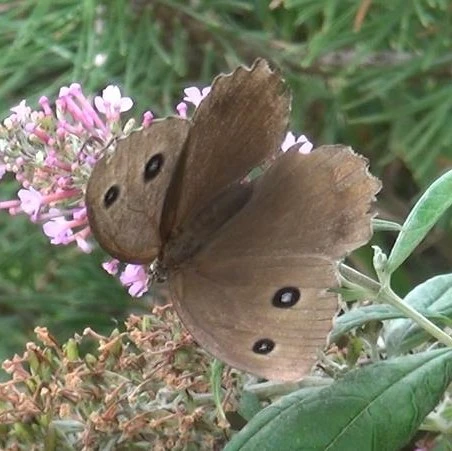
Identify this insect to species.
Minois dryas
